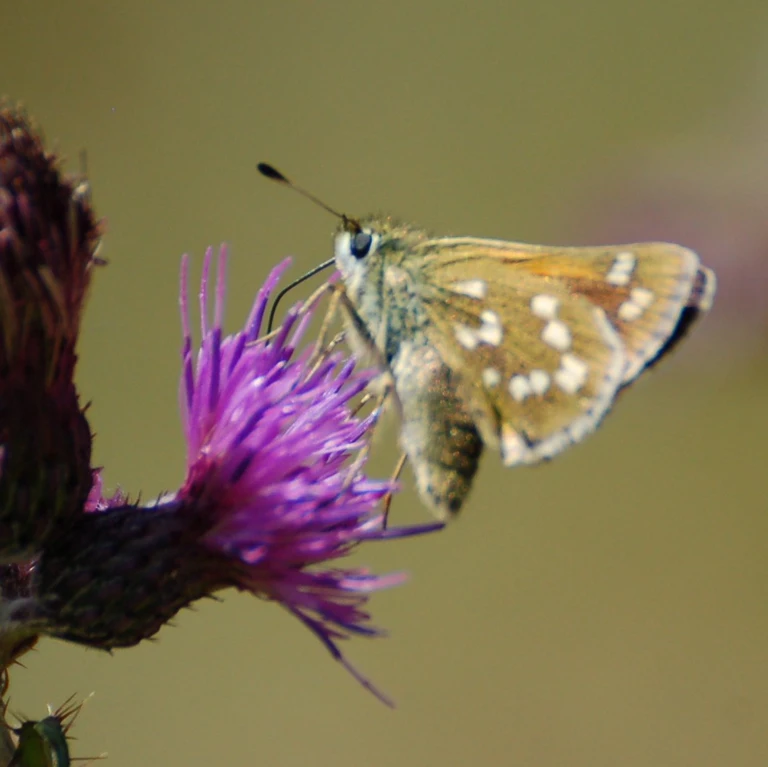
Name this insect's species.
Hesperia comma
